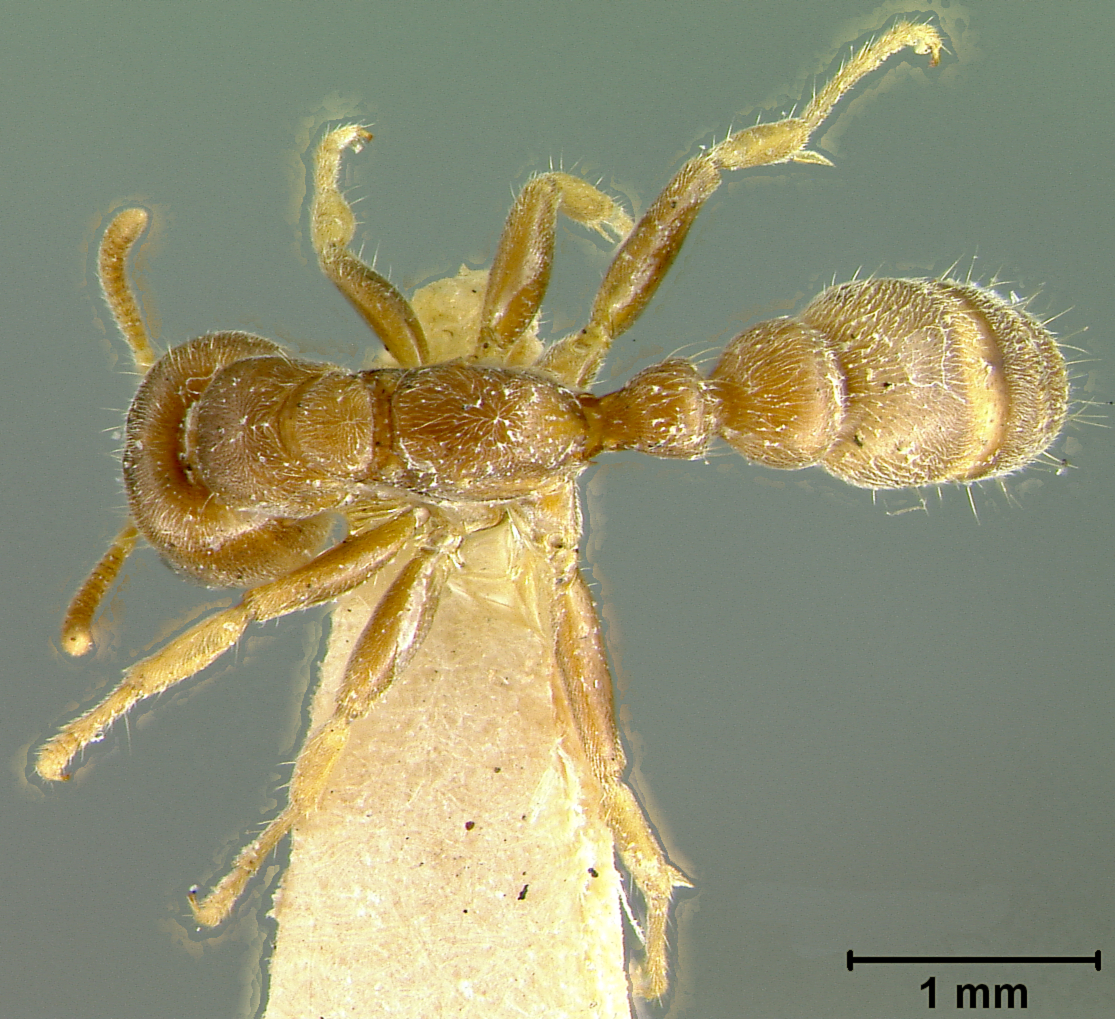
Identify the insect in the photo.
Pseudomyrma triplaridis
